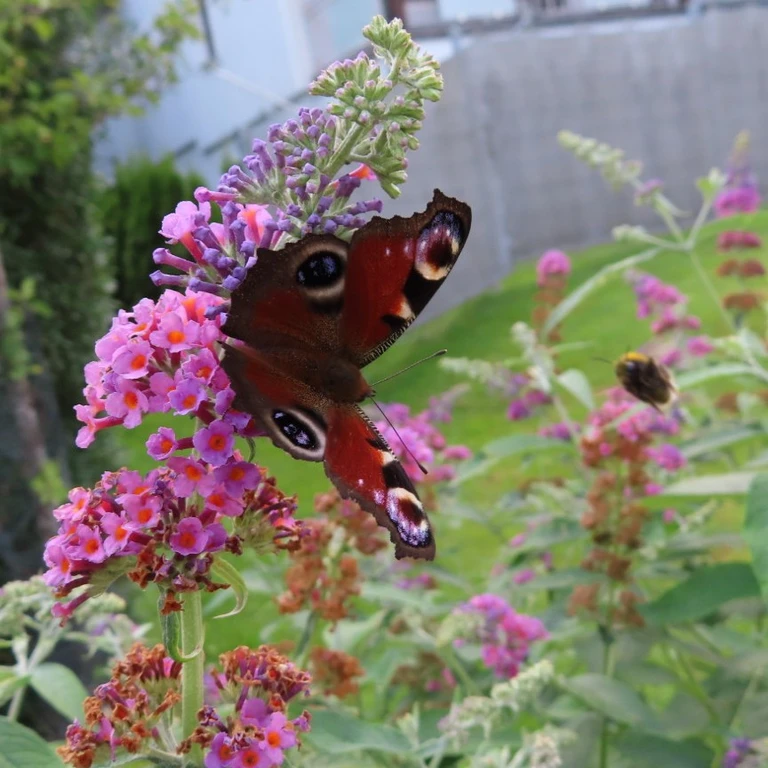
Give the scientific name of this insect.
Aglais io
